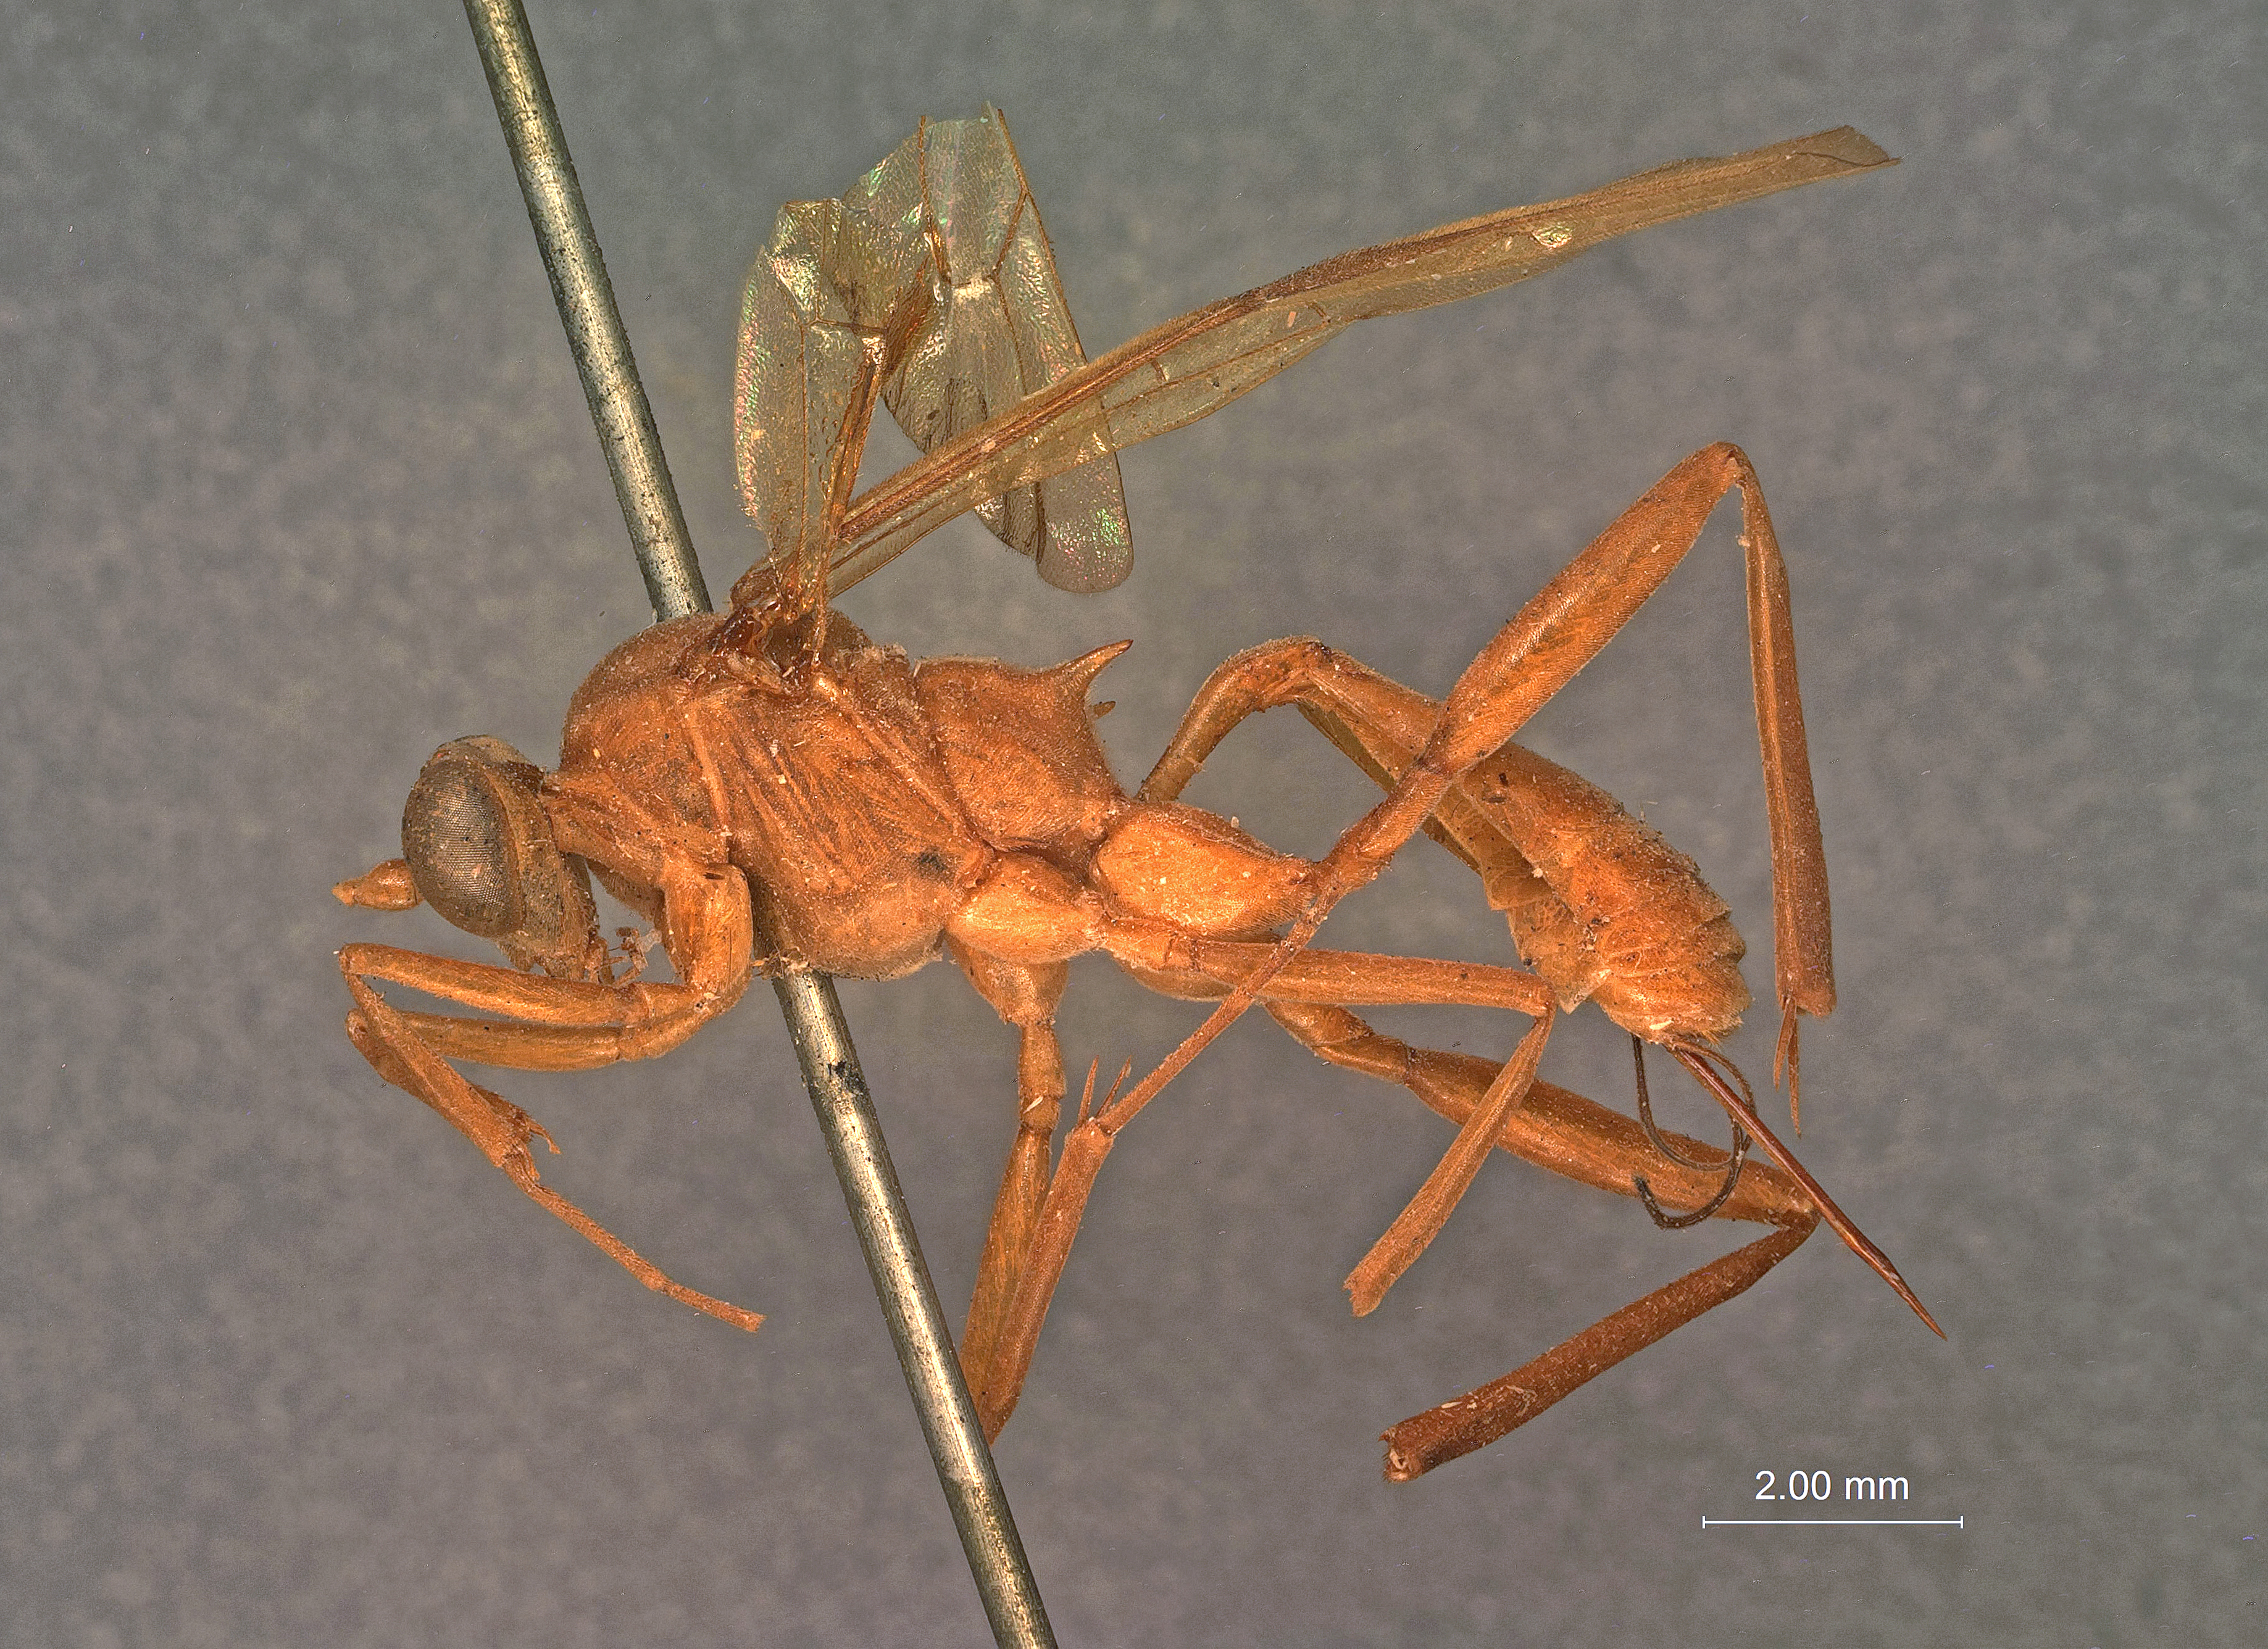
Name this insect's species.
Cryptopteryx columbianus
